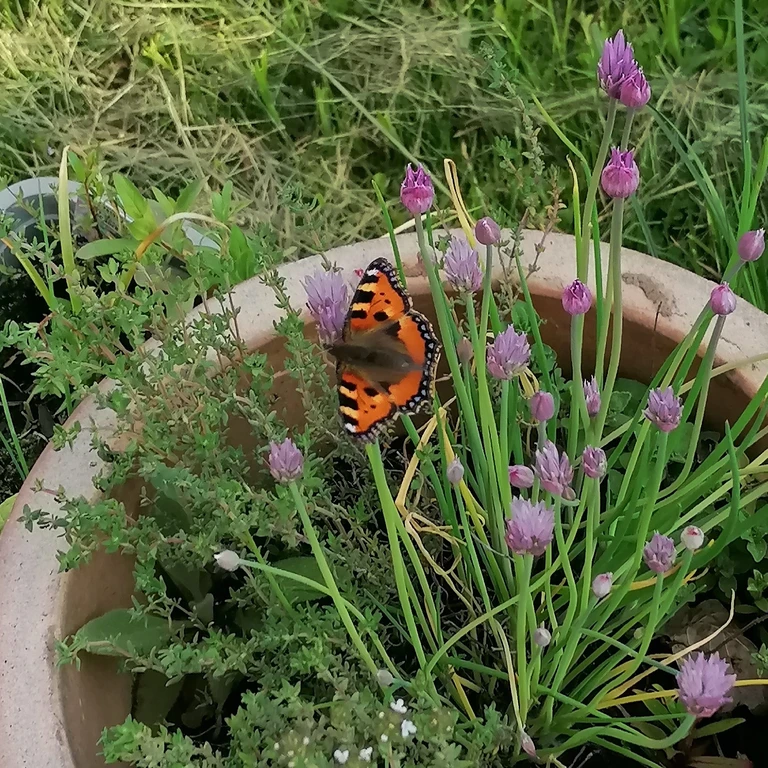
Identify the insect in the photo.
Aglais urticae
